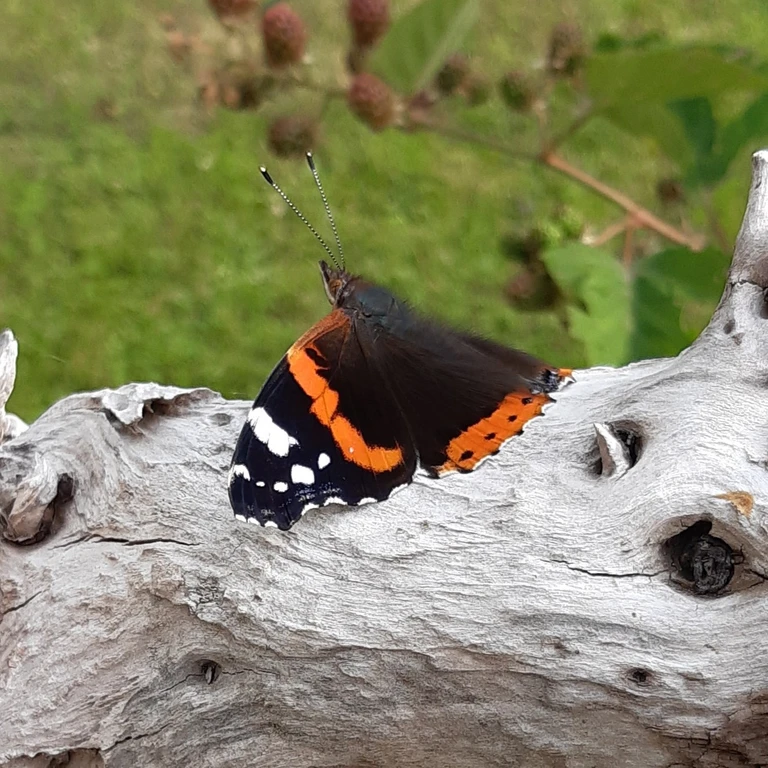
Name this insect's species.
Vanessa atalanta
